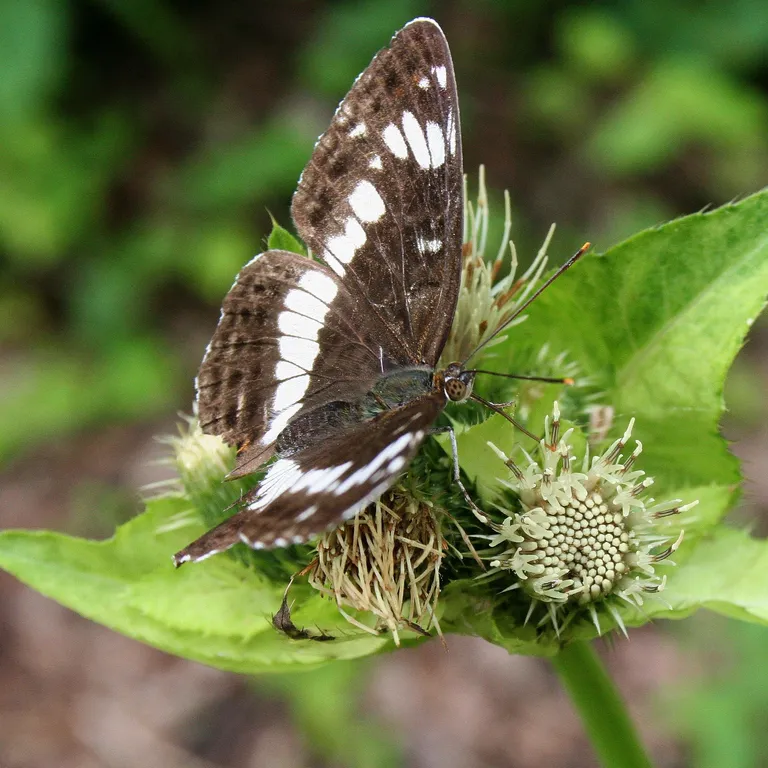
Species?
Limenitis camilla (also Ladoga camilla)
